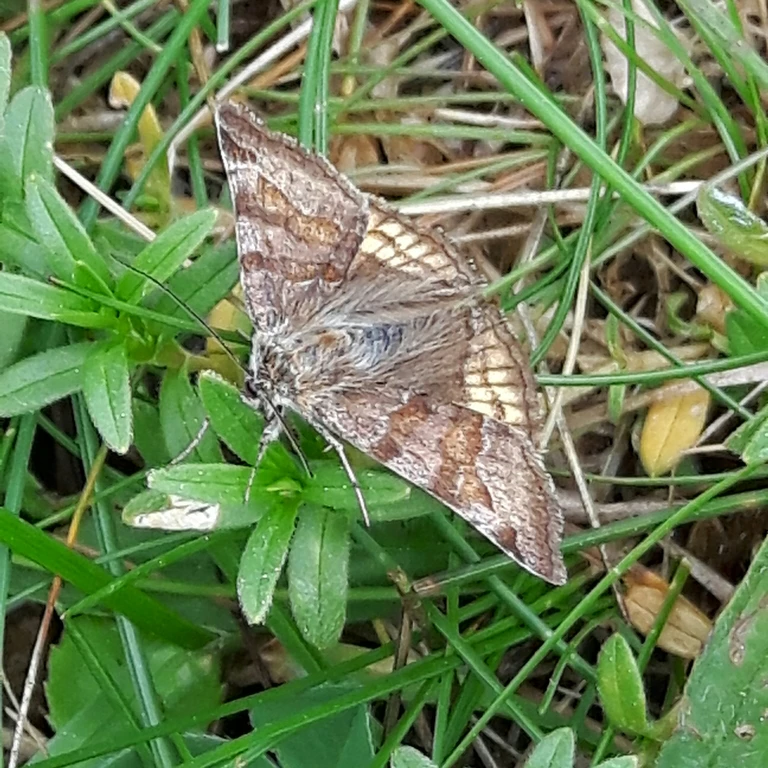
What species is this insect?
Euclidia glyphica
